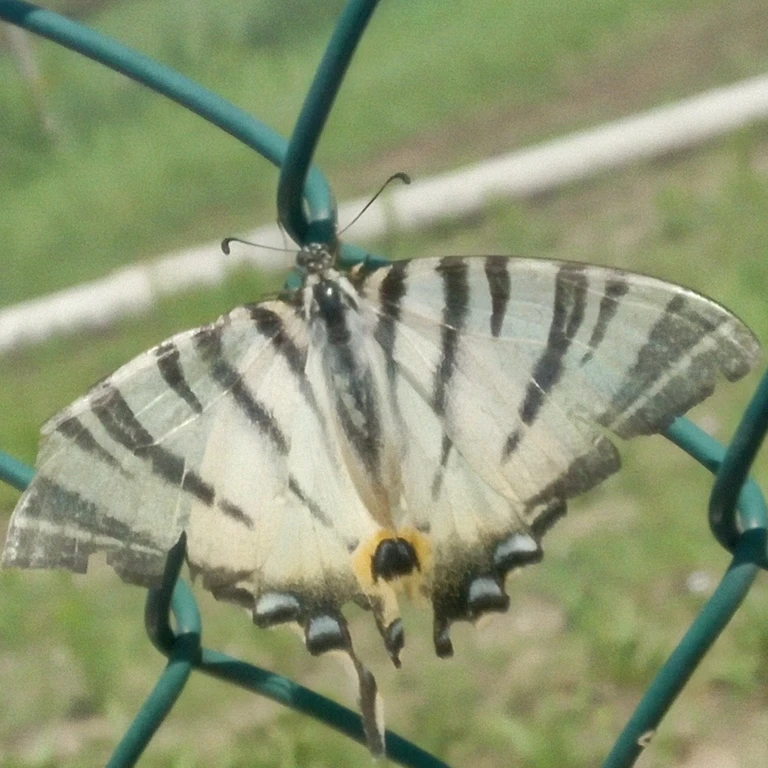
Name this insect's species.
Iphiclides podalirius
